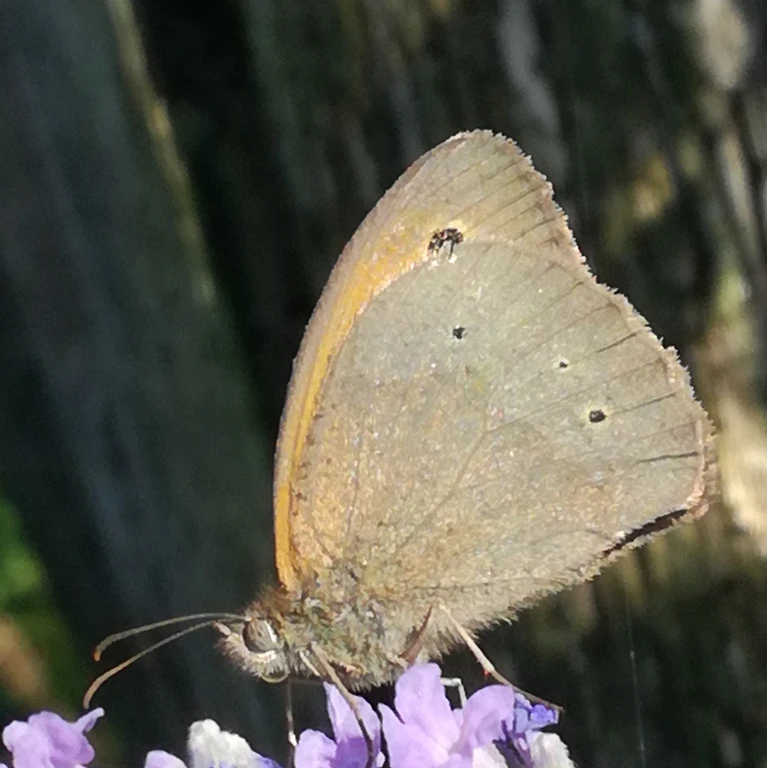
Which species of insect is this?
Maniola jurtina
